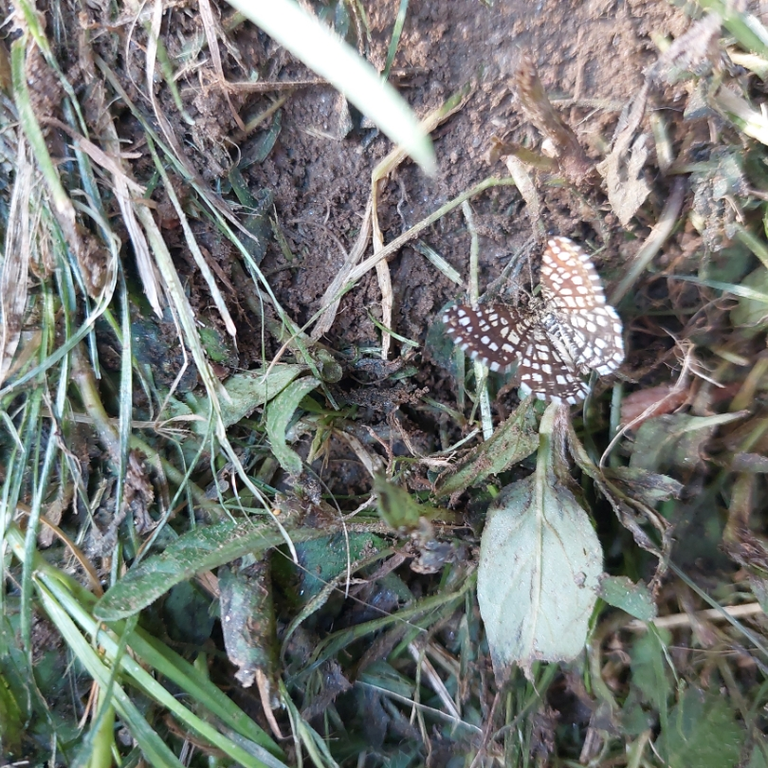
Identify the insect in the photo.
Chiasmia clathrata
